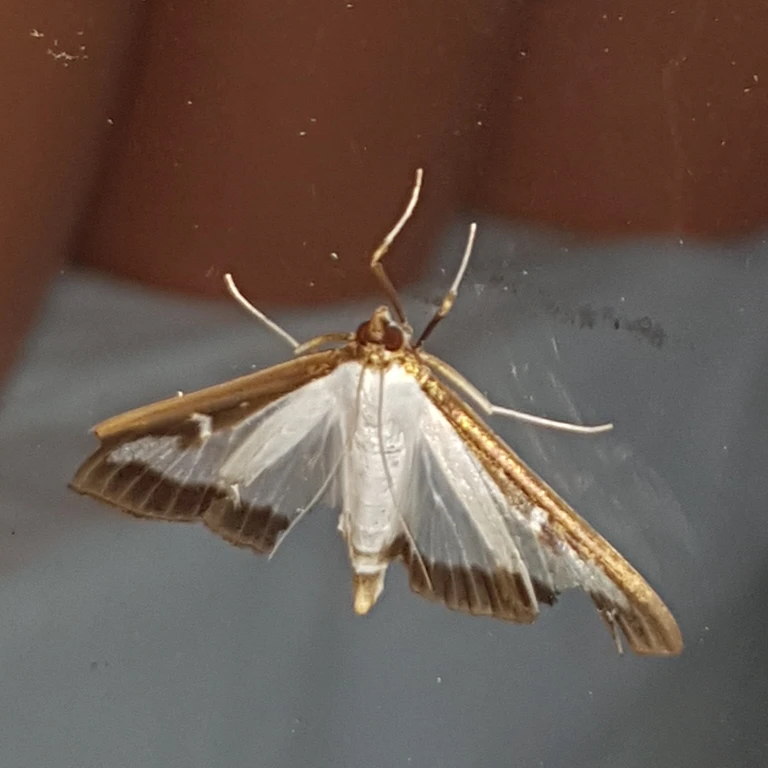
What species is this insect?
Cydalima perspectalis
